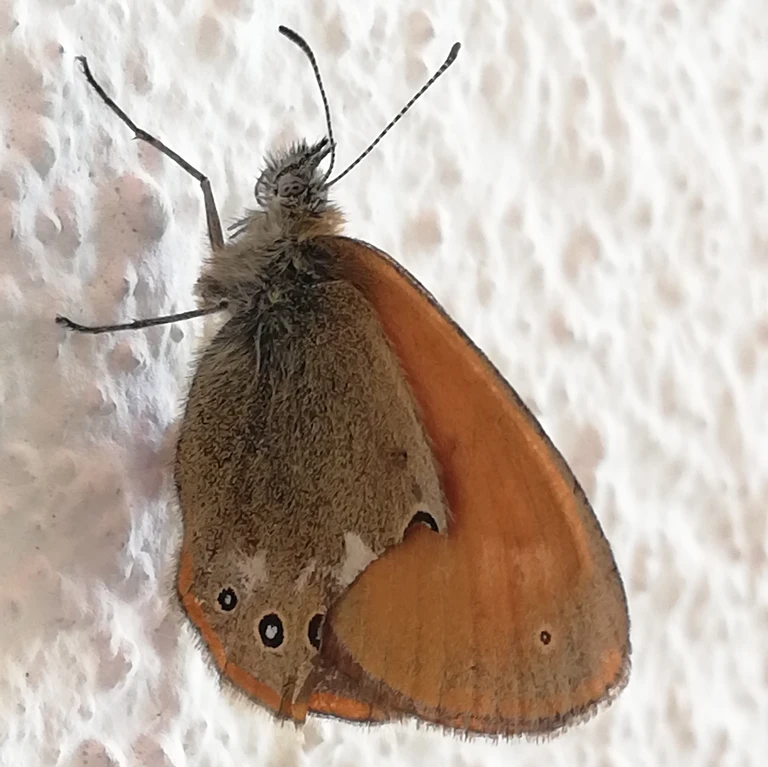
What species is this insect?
Coenonympha glycerion (also Coenonympha iphis)
